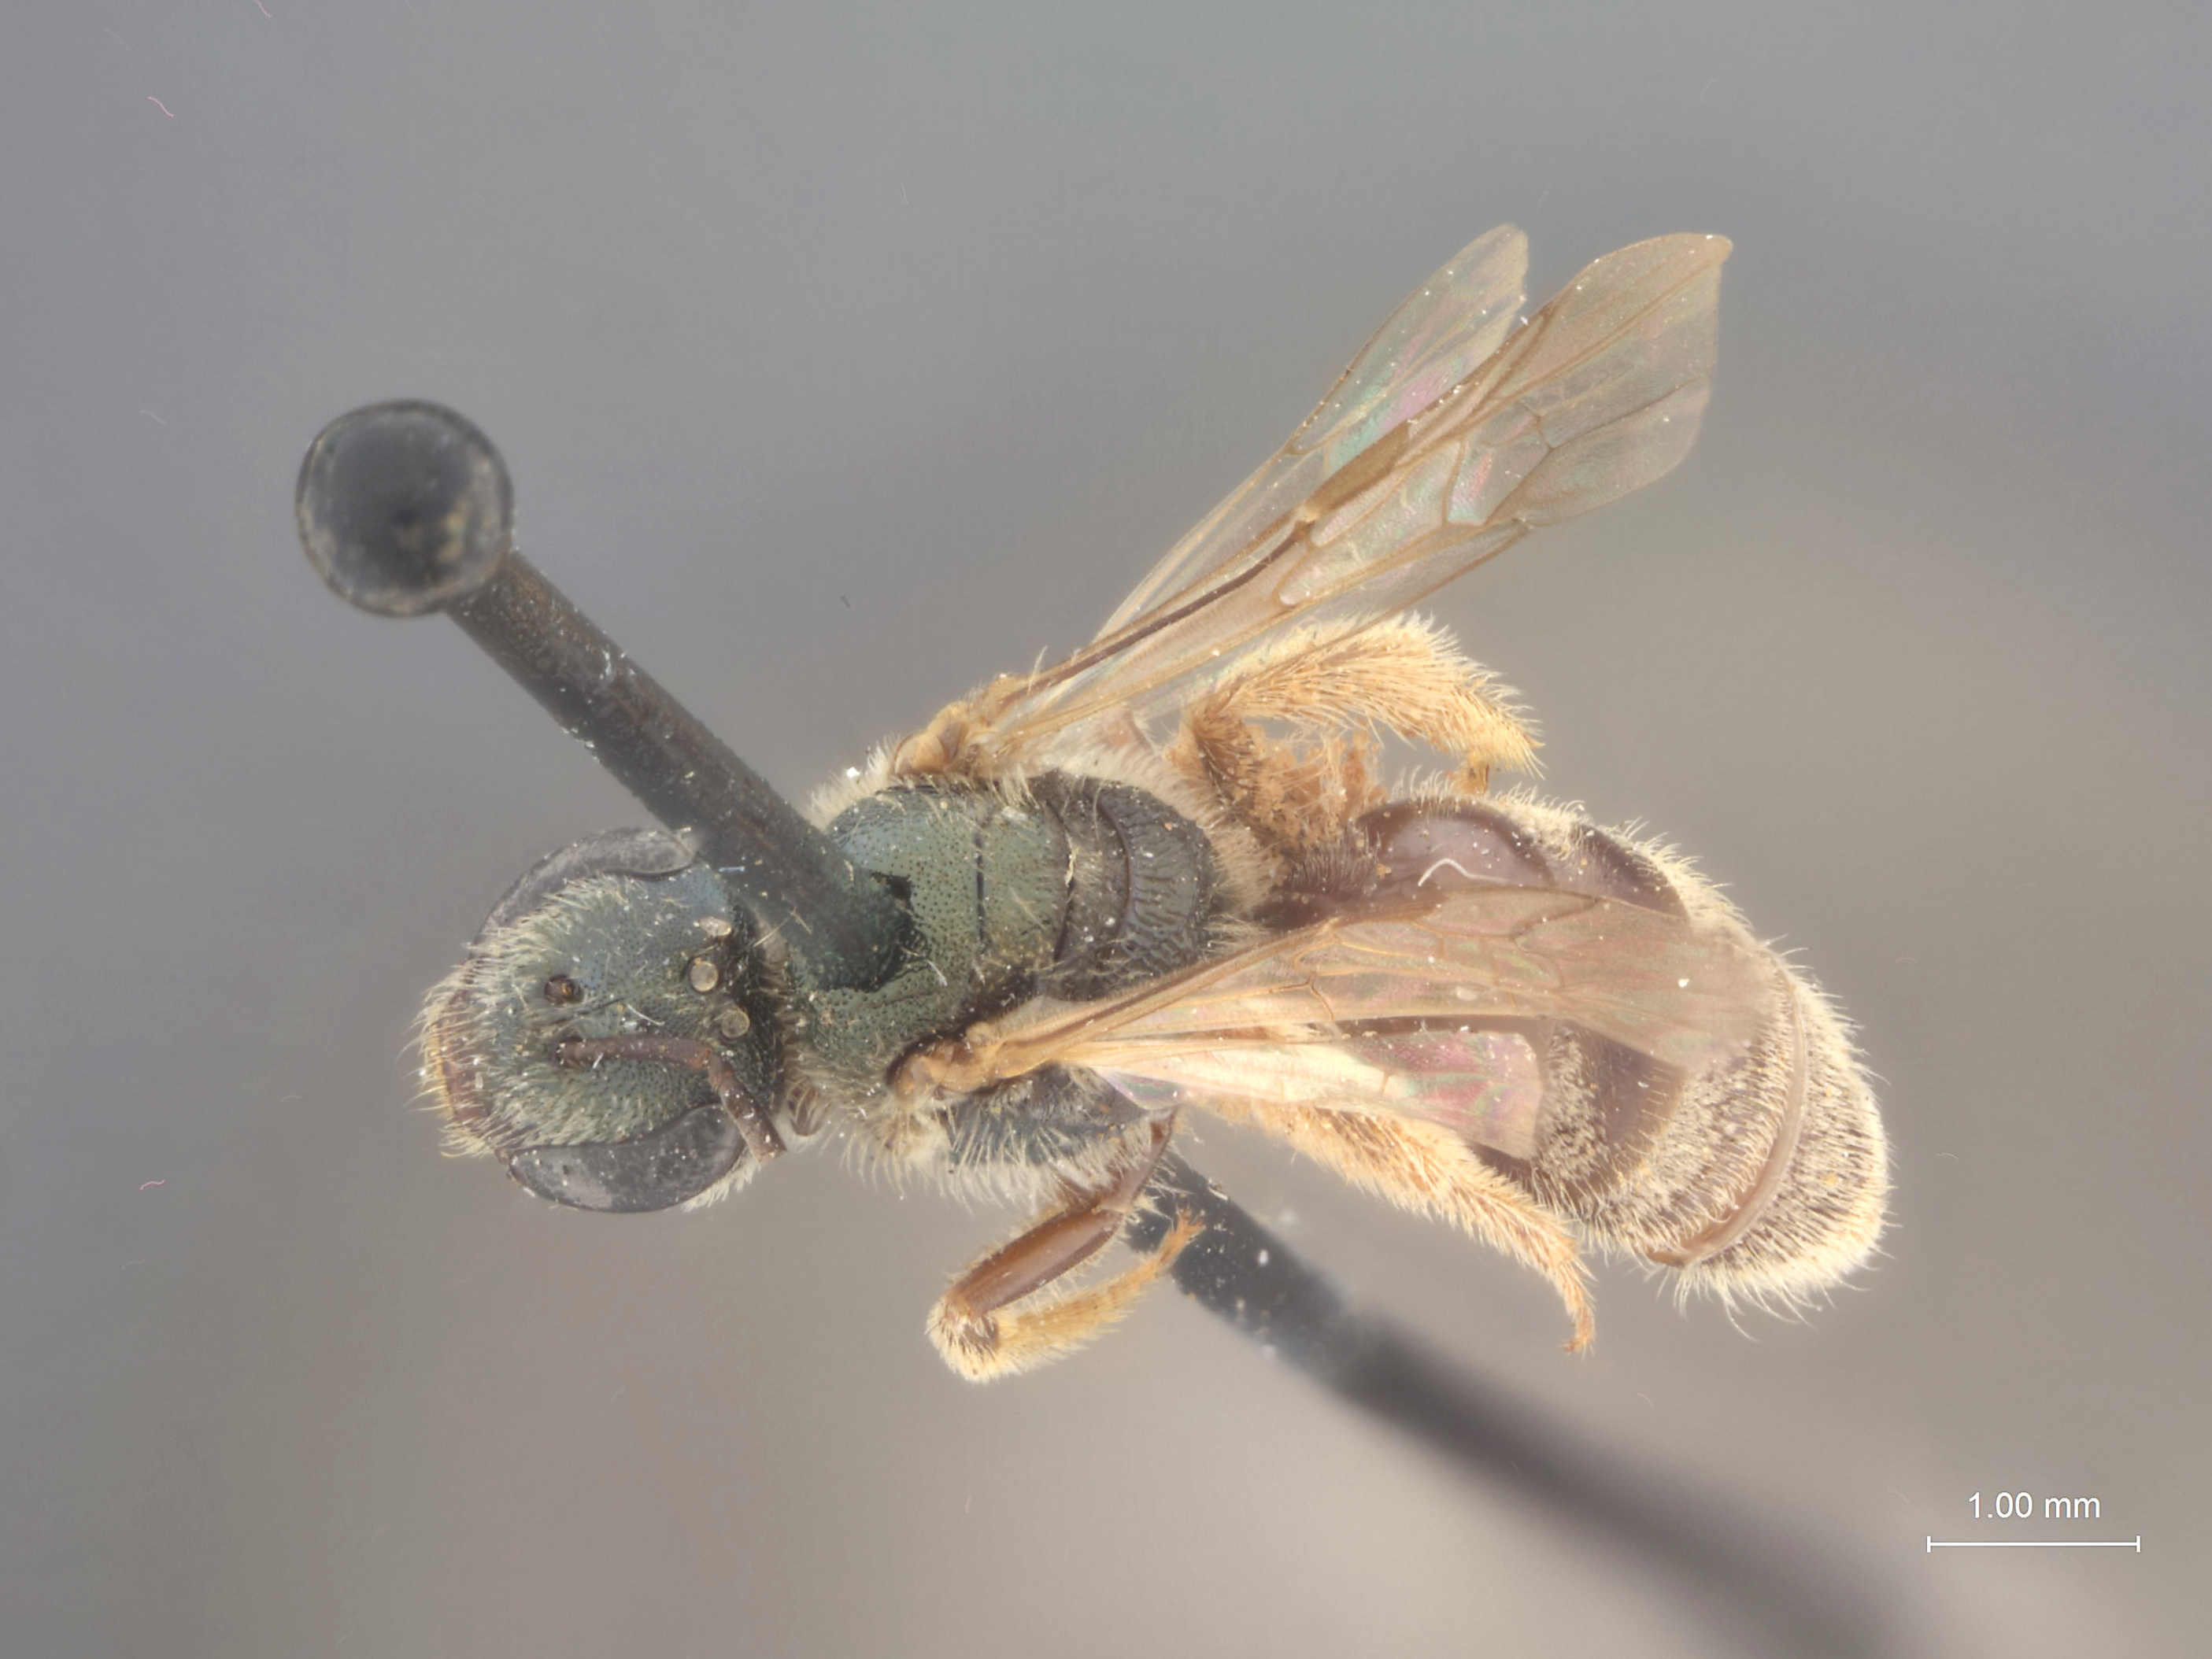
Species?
Halictus bruneri
